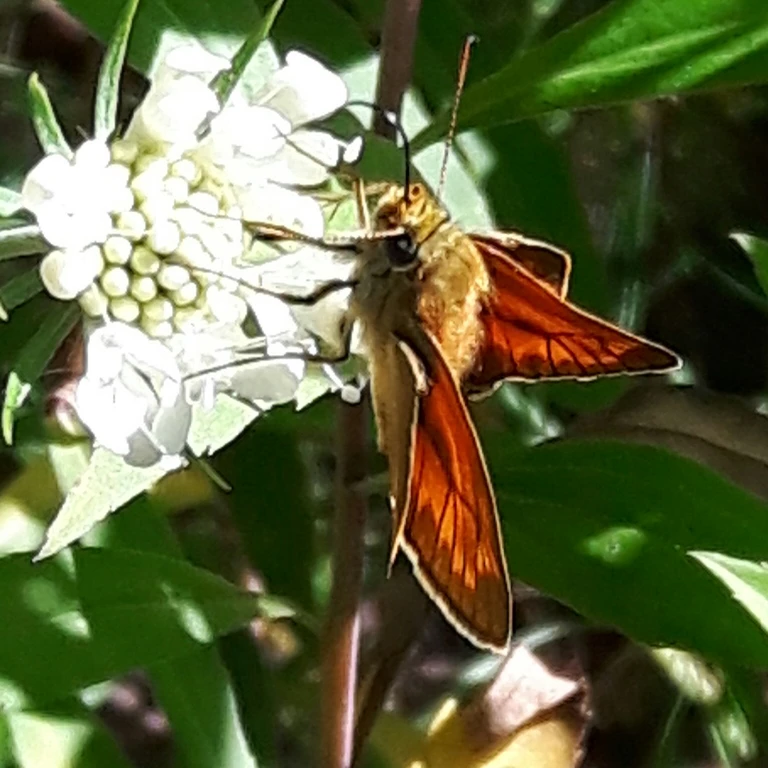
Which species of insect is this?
Ochlodes sylvanus (also Ochlodes venata)
